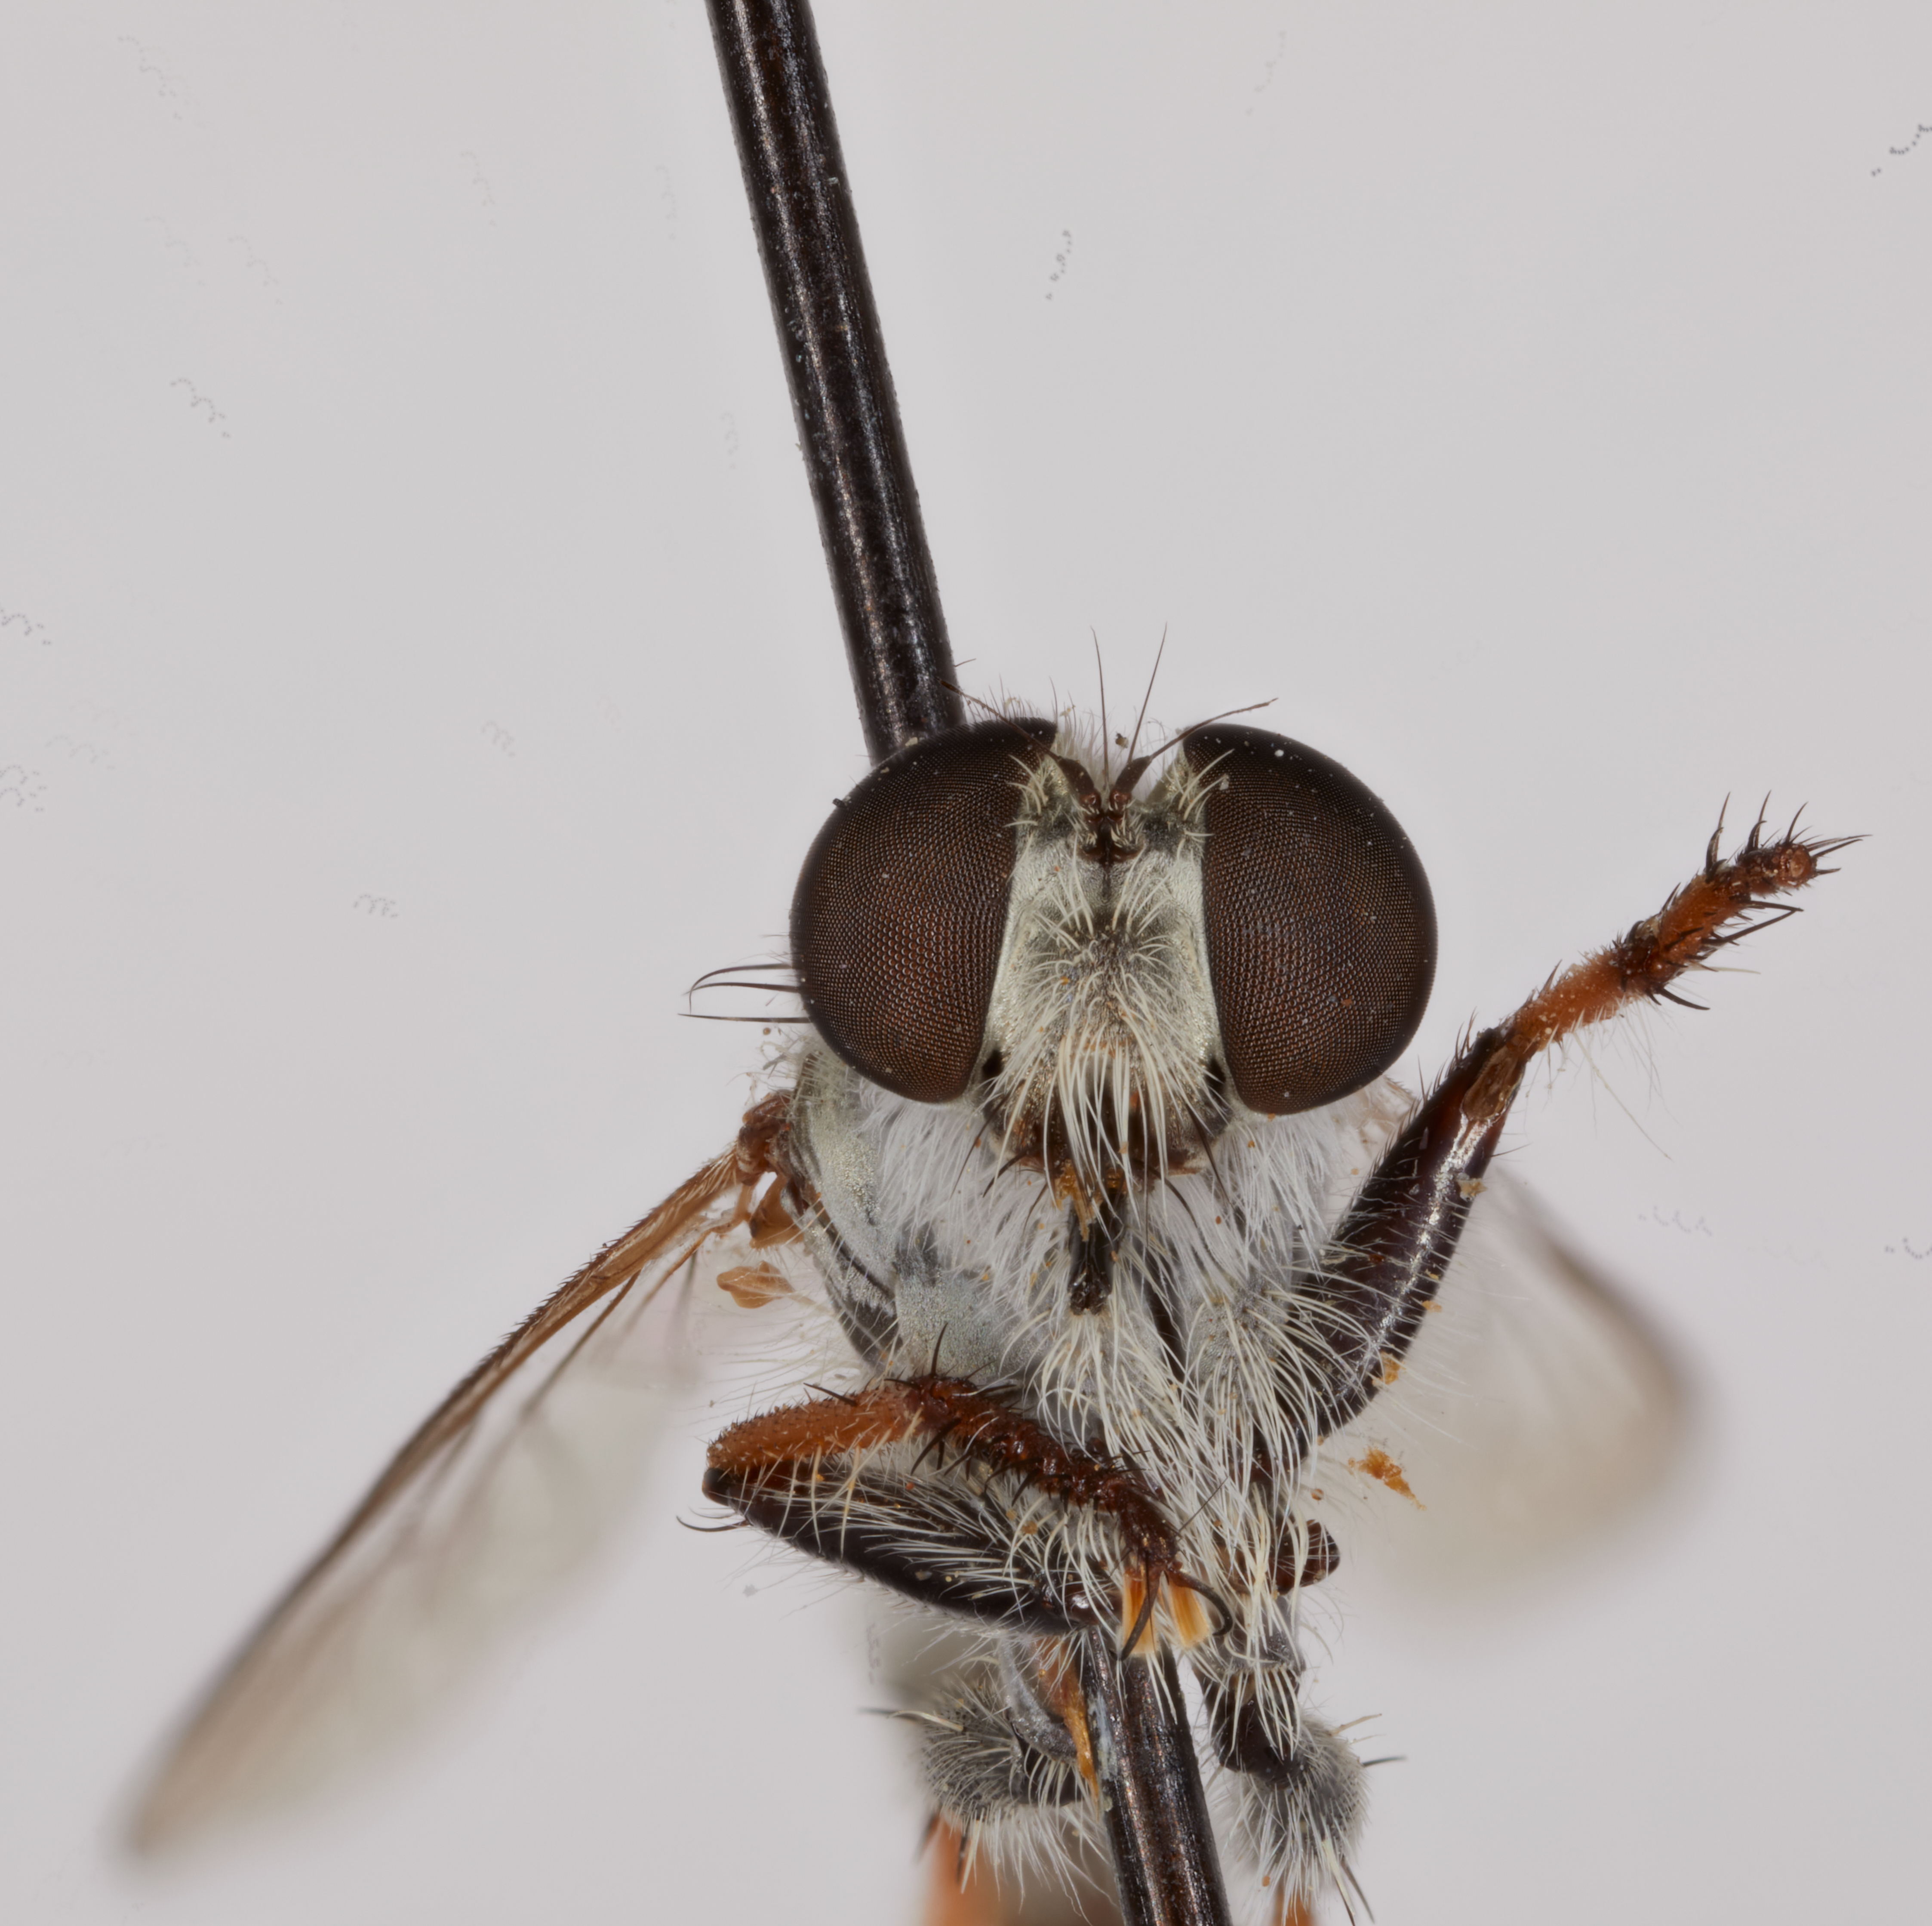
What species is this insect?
Erax tuberculata
